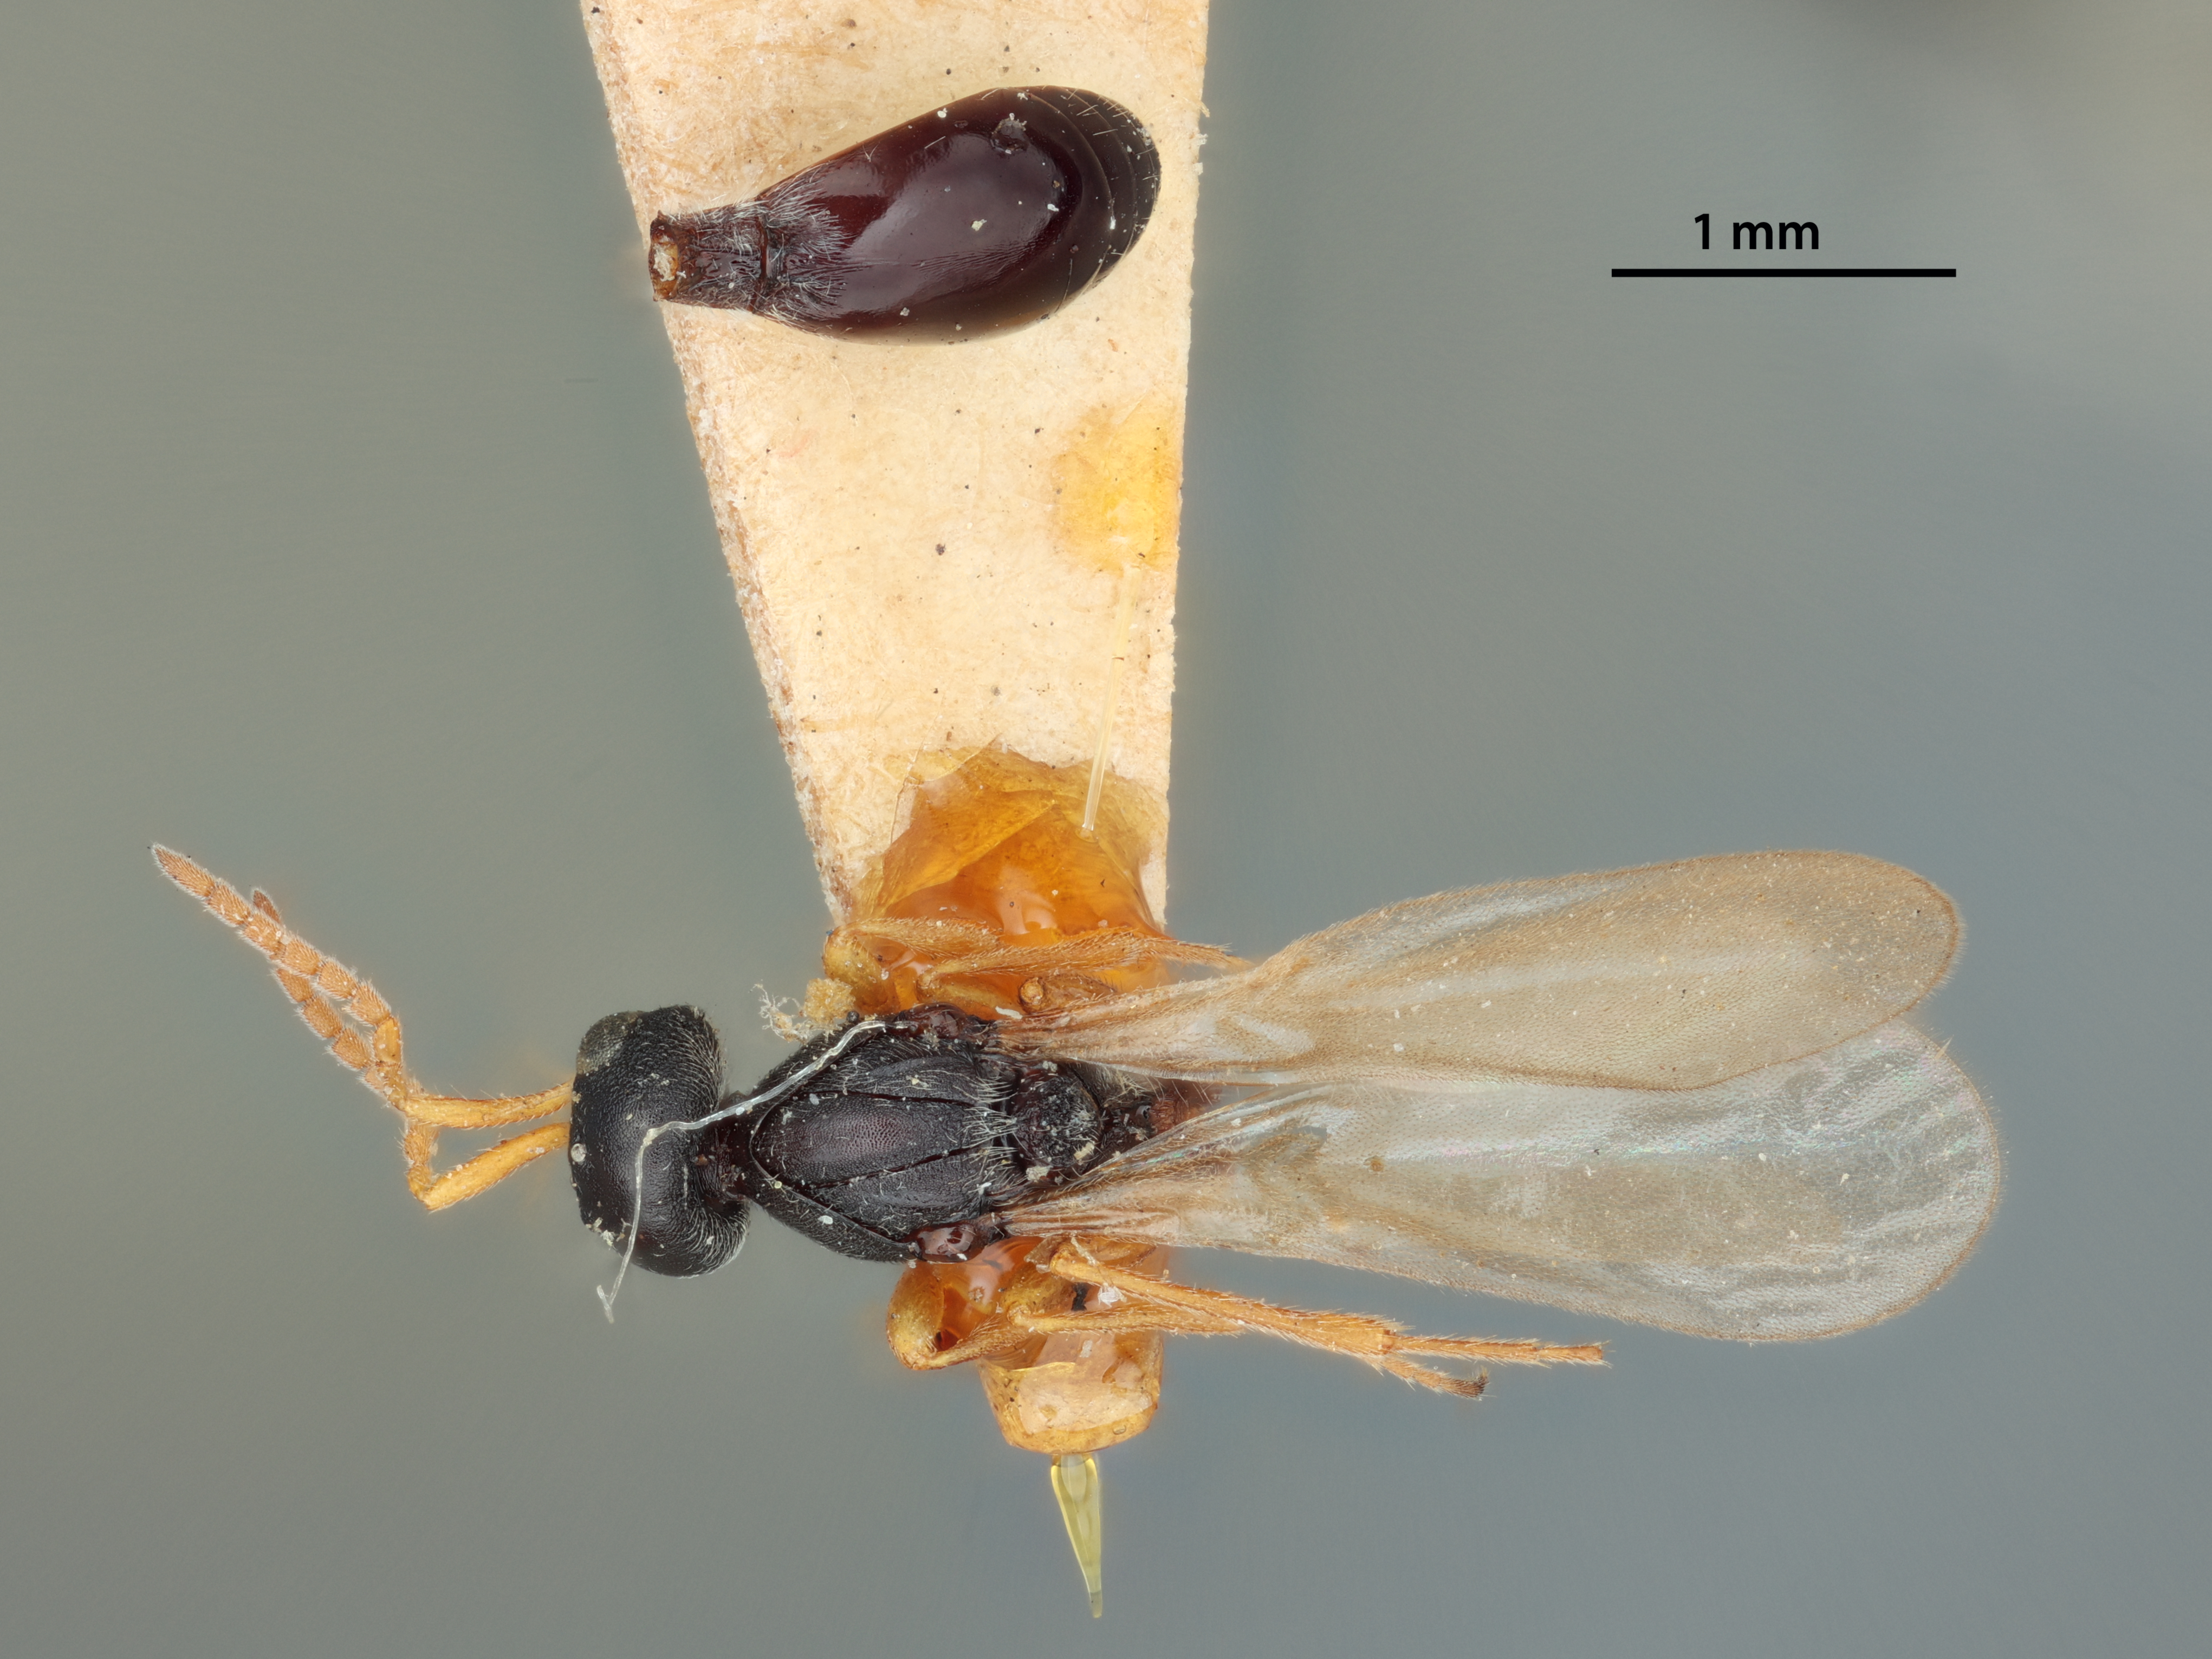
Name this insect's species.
Momocrita canadensis
